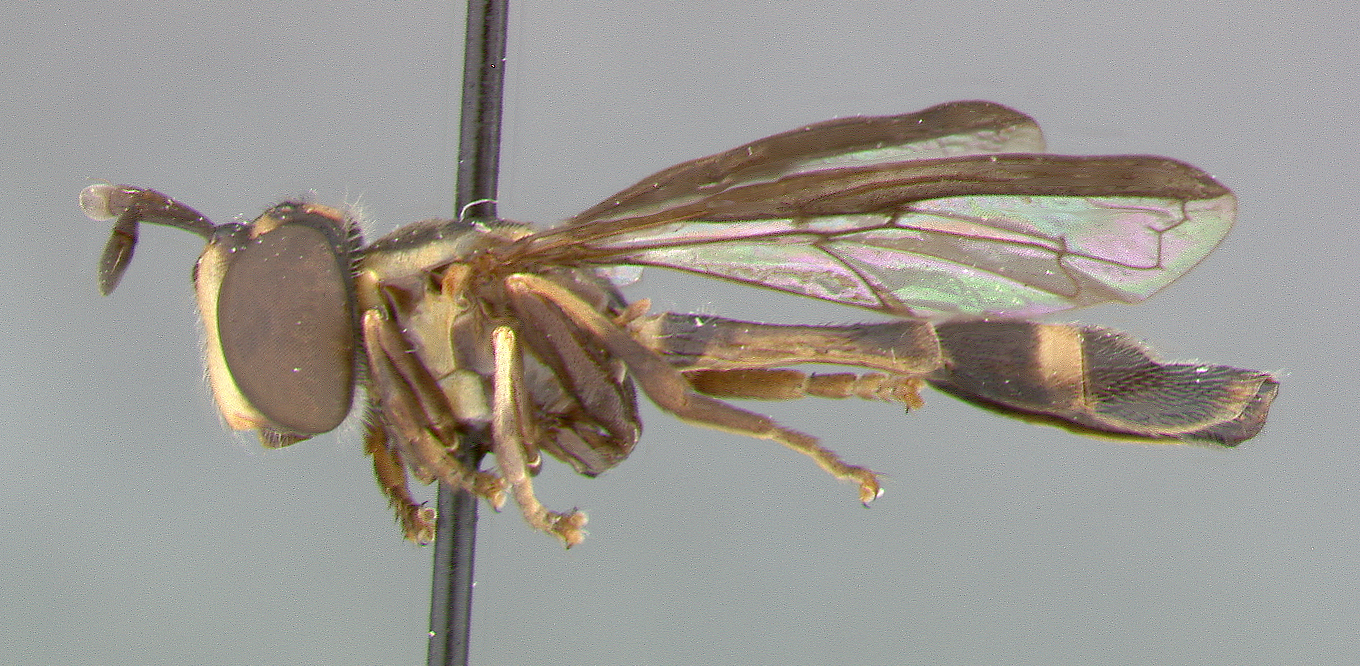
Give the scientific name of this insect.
Mixogaster rarior
